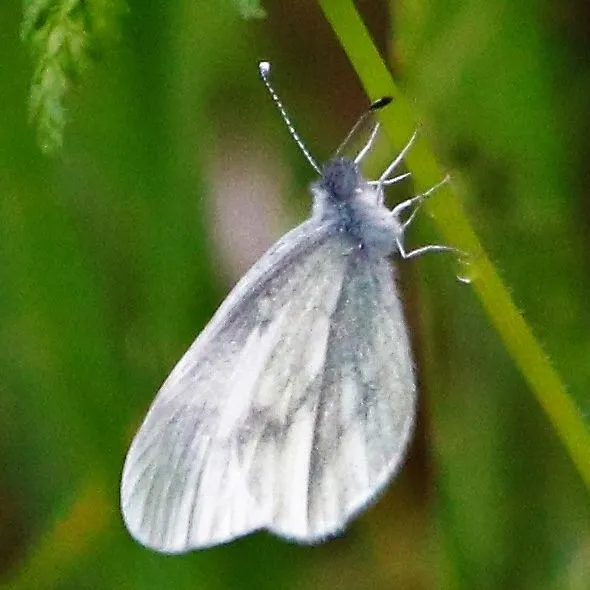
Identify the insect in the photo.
Leptidea sinapis/juvernica
